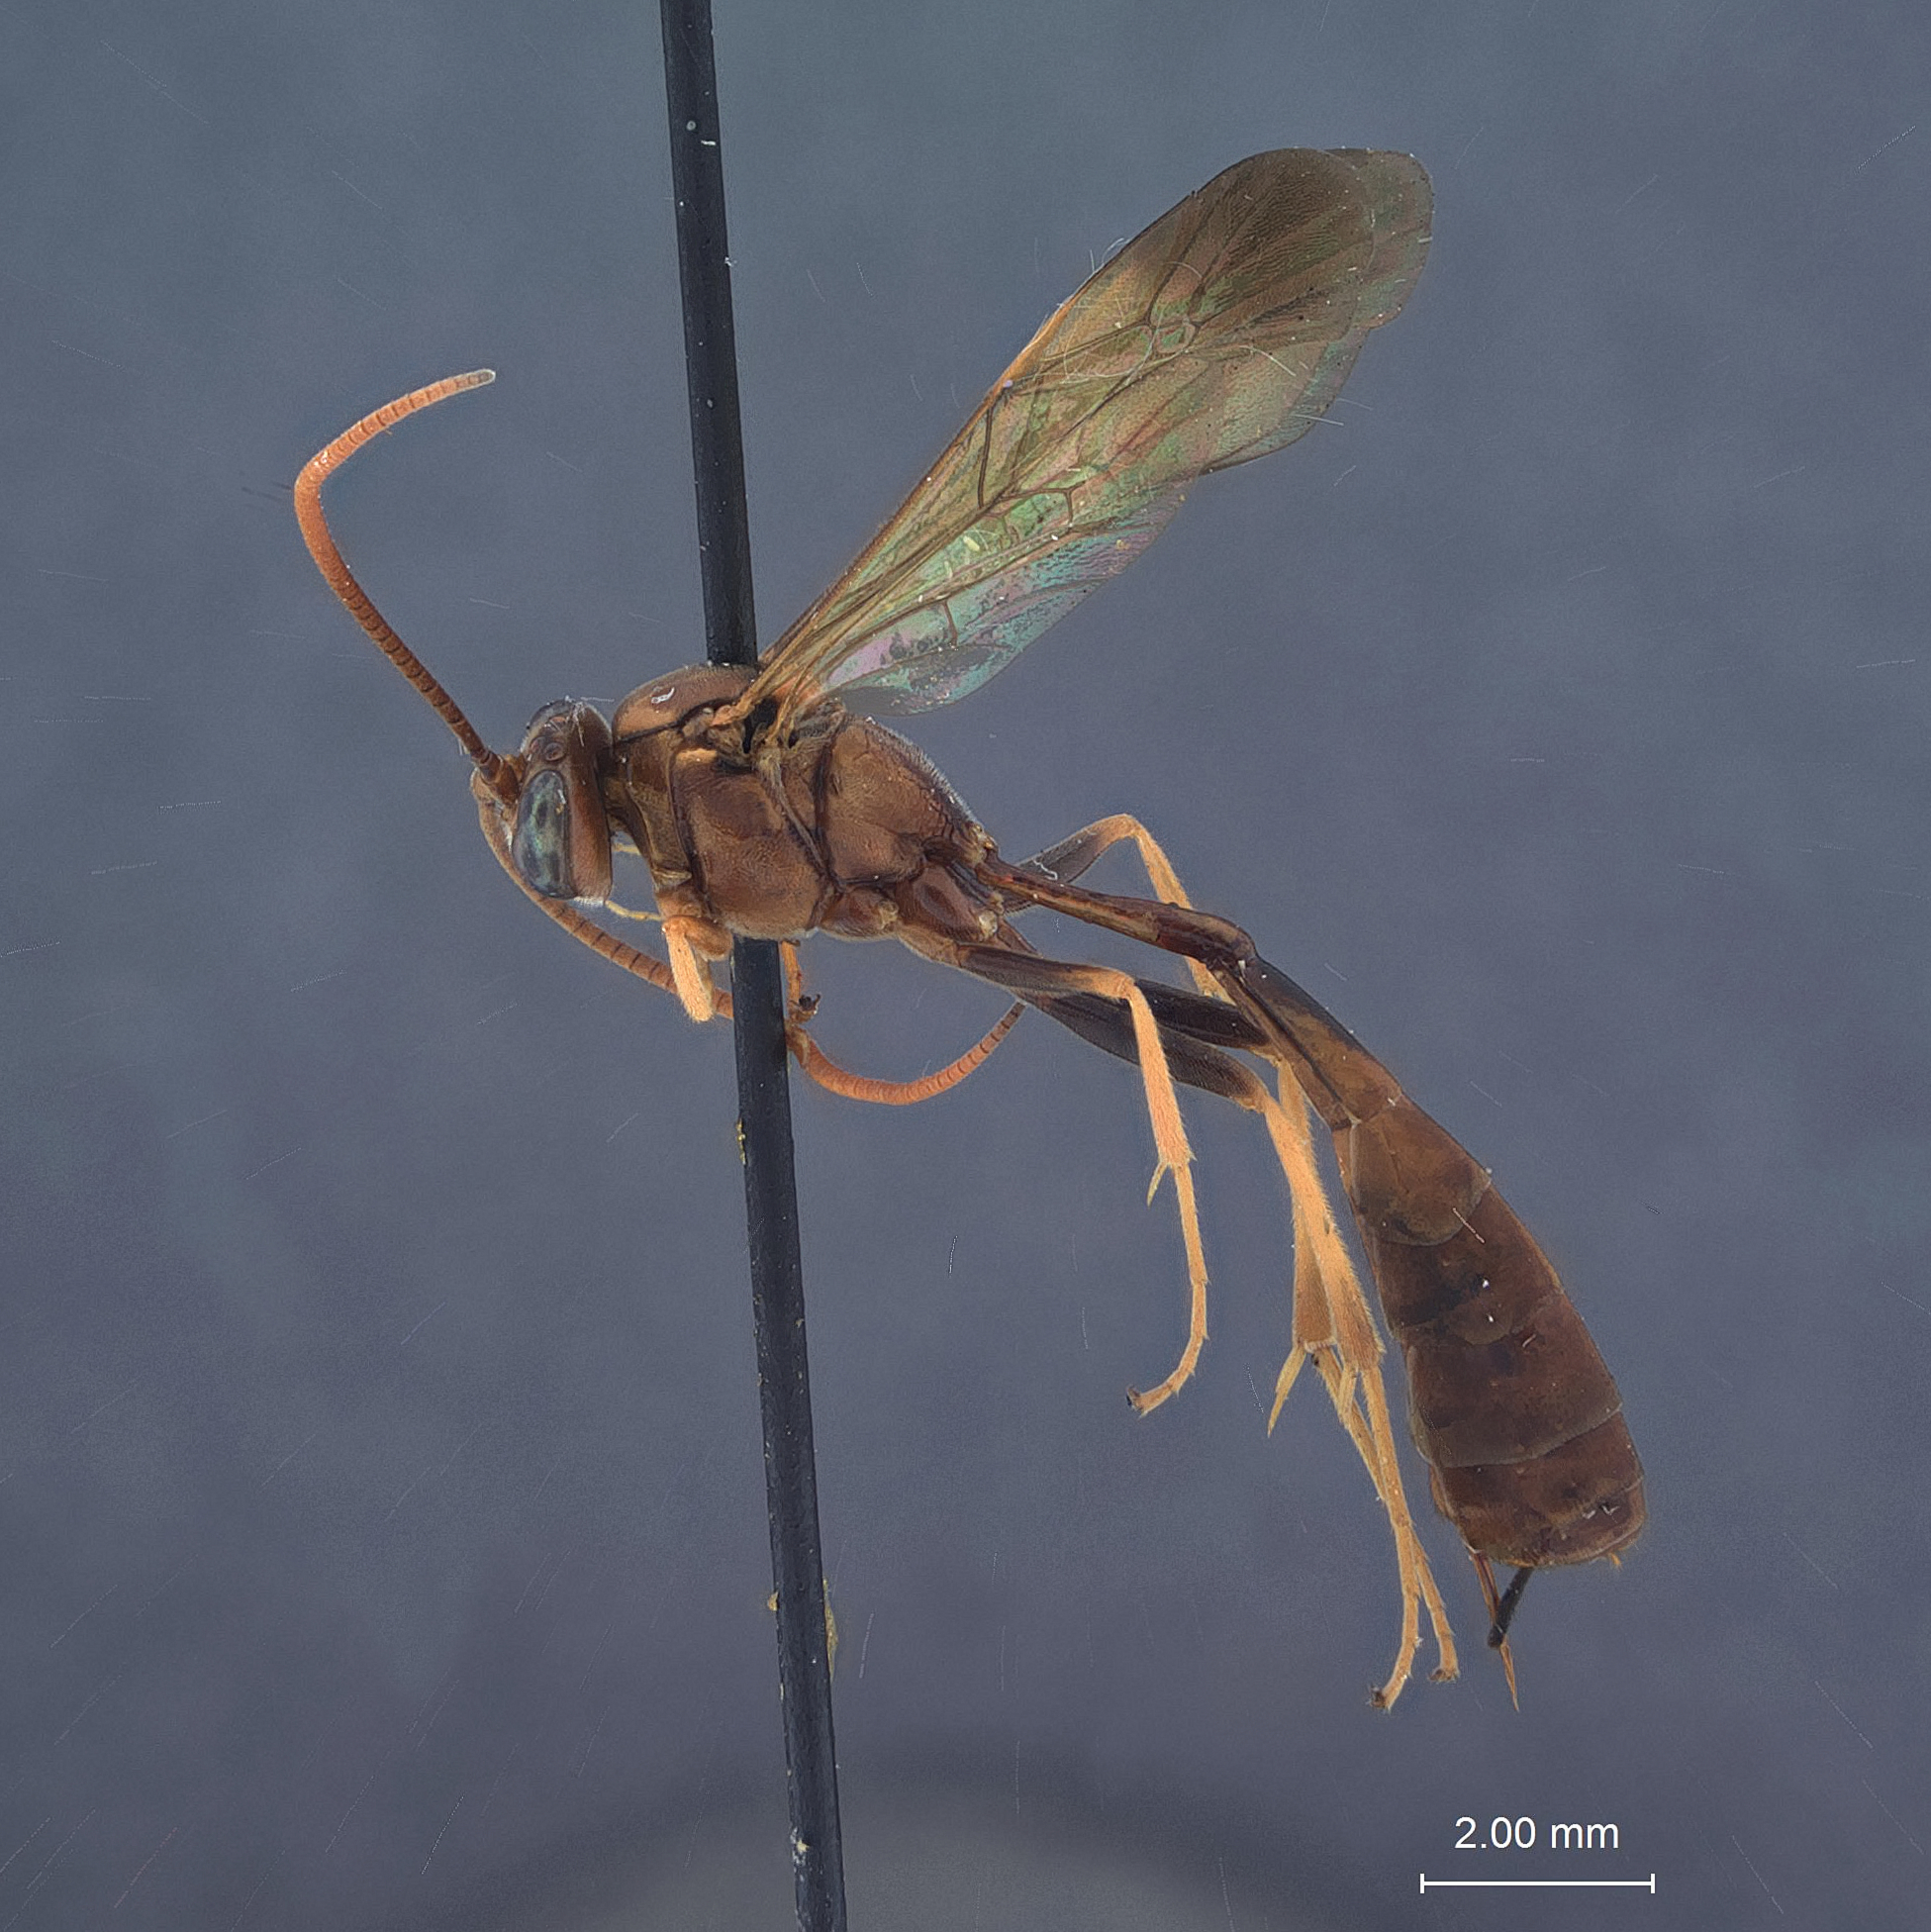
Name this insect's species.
Dusona ferruginea
